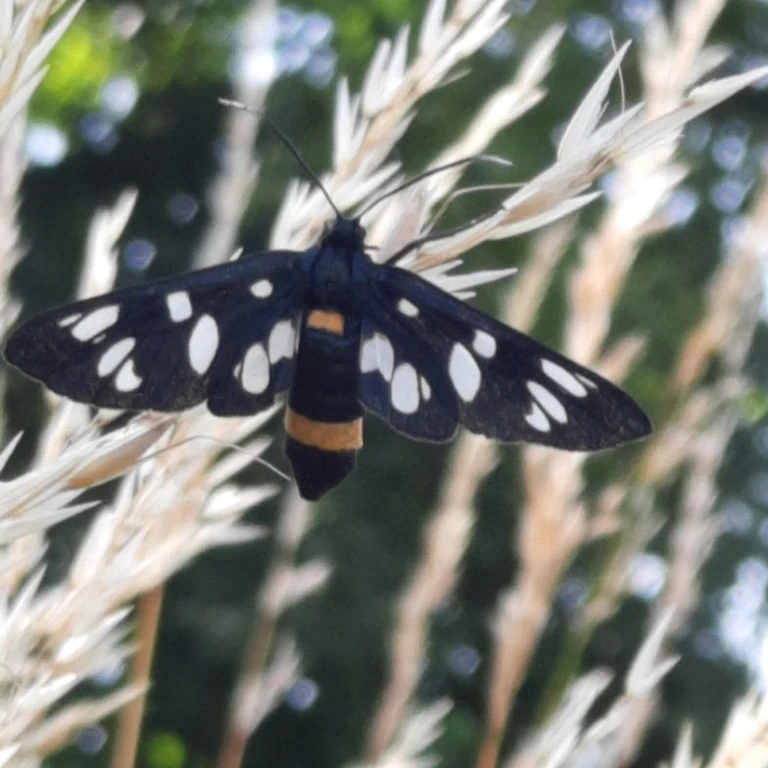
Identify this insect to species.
Amata phegea
